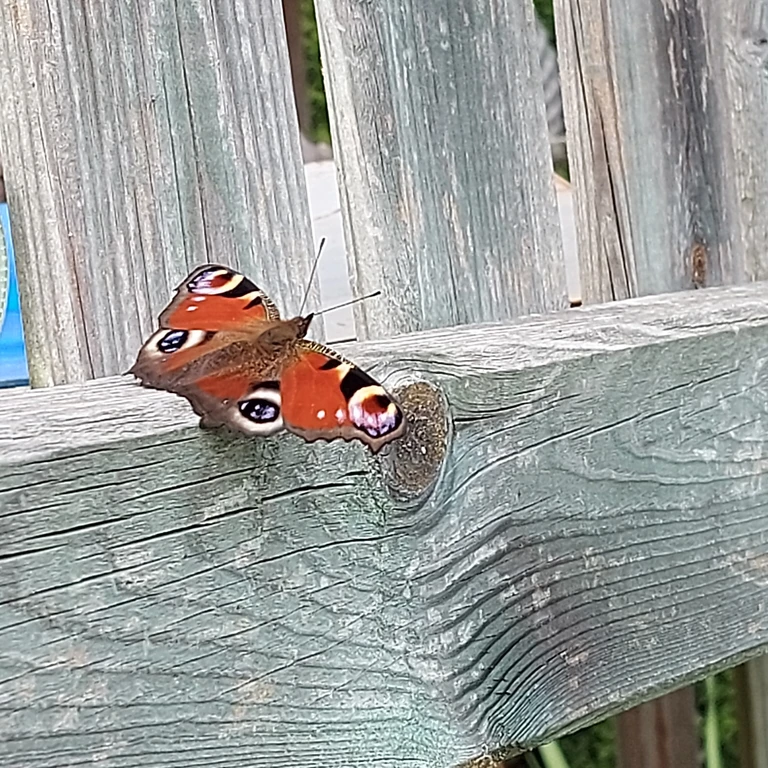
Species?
Aglais io
